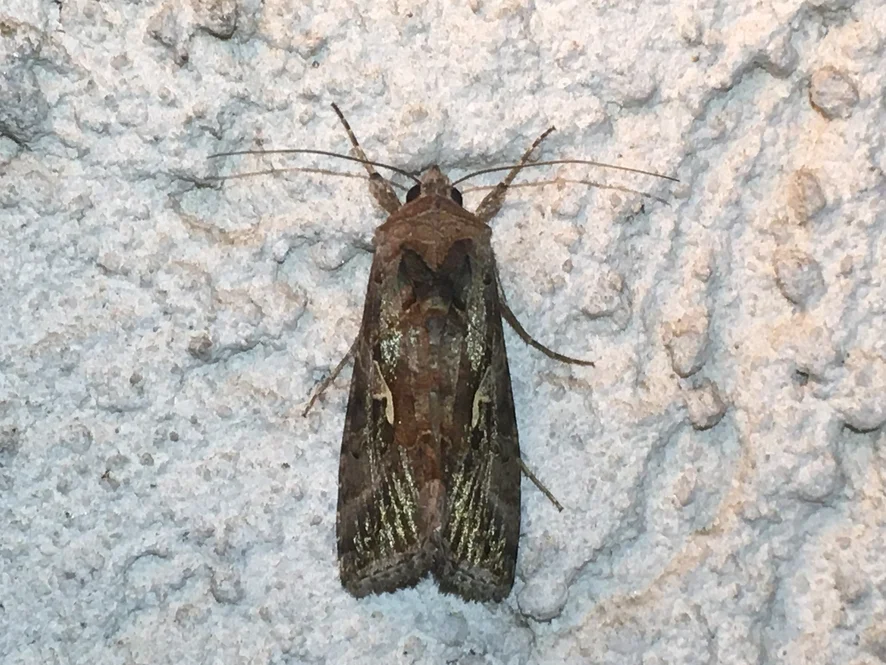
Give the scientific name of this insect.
Autographa gamma
